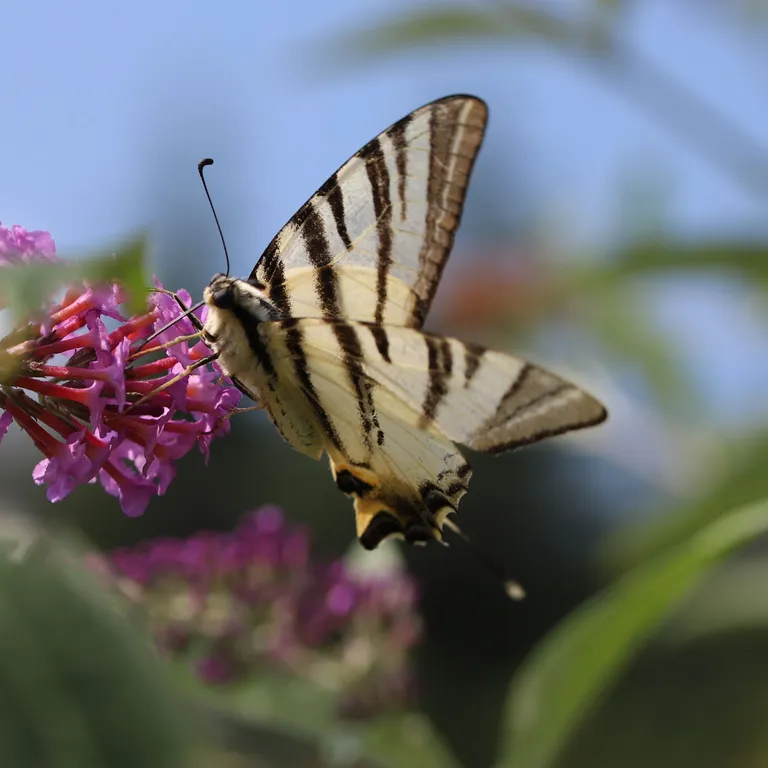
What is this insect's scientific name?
Iphiclides podalirius
